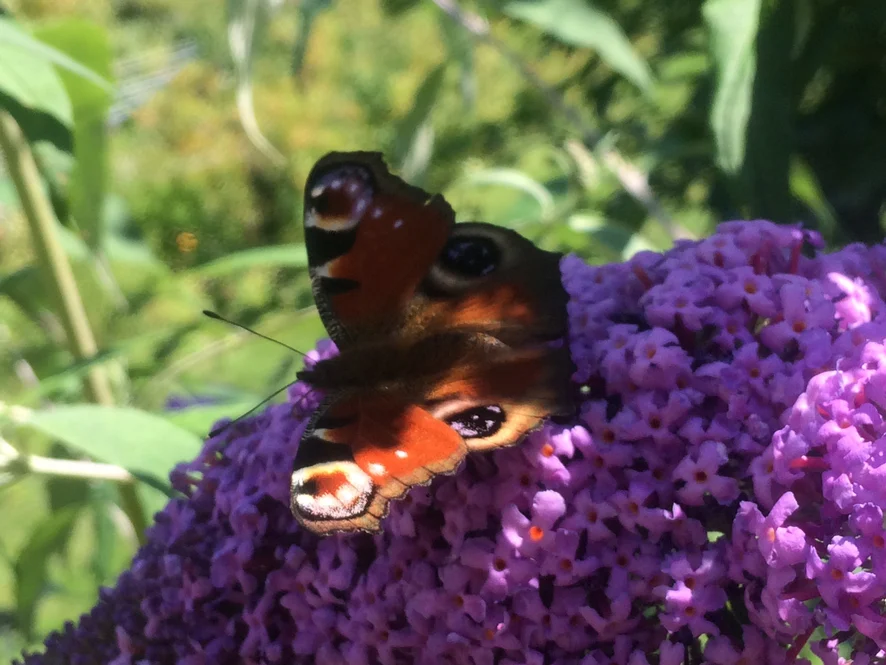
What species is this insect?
Aglais io
